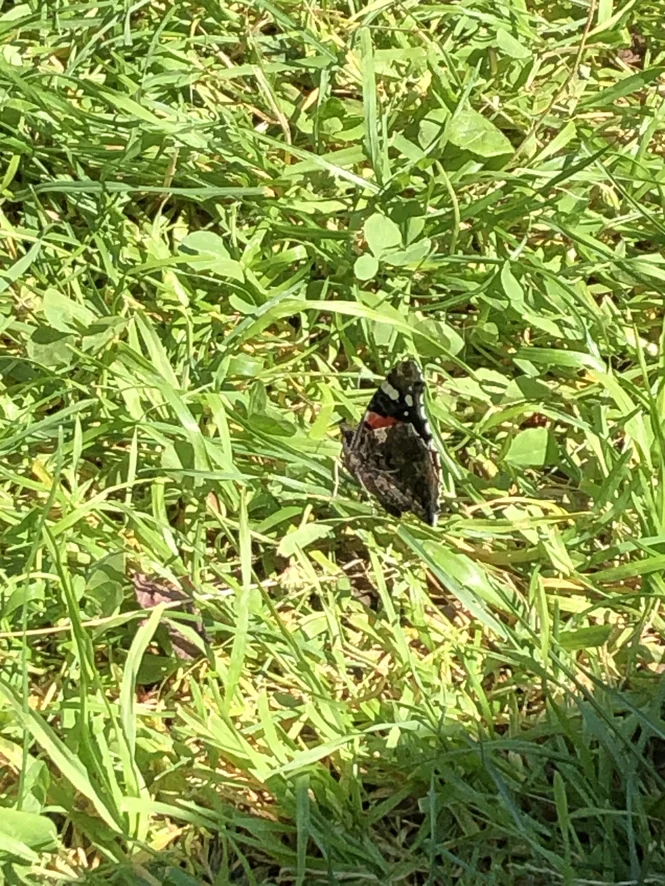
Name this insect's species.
Vanessa atalanta
